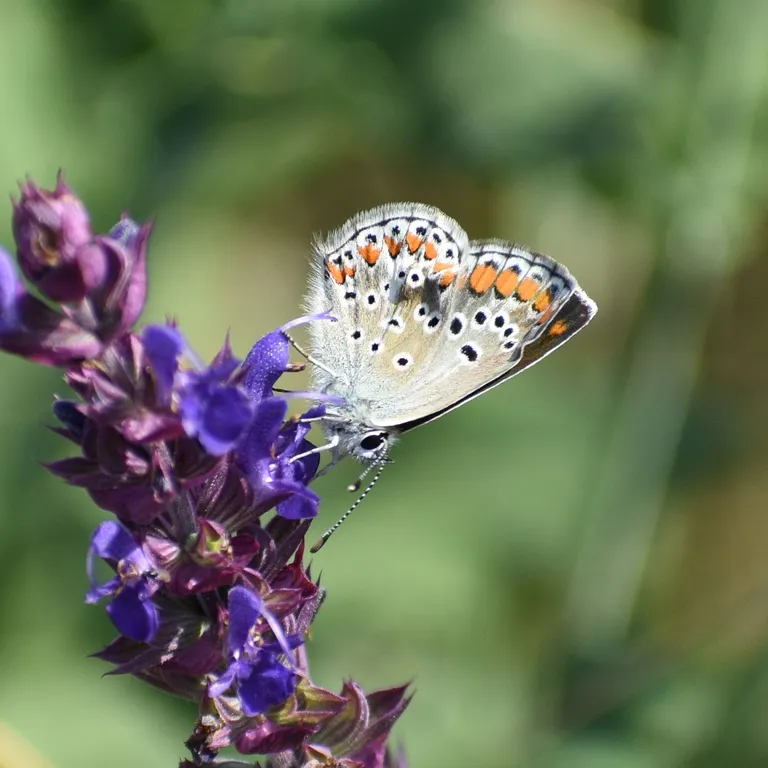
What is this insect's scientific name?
Aricia agestis/artaxerxes
